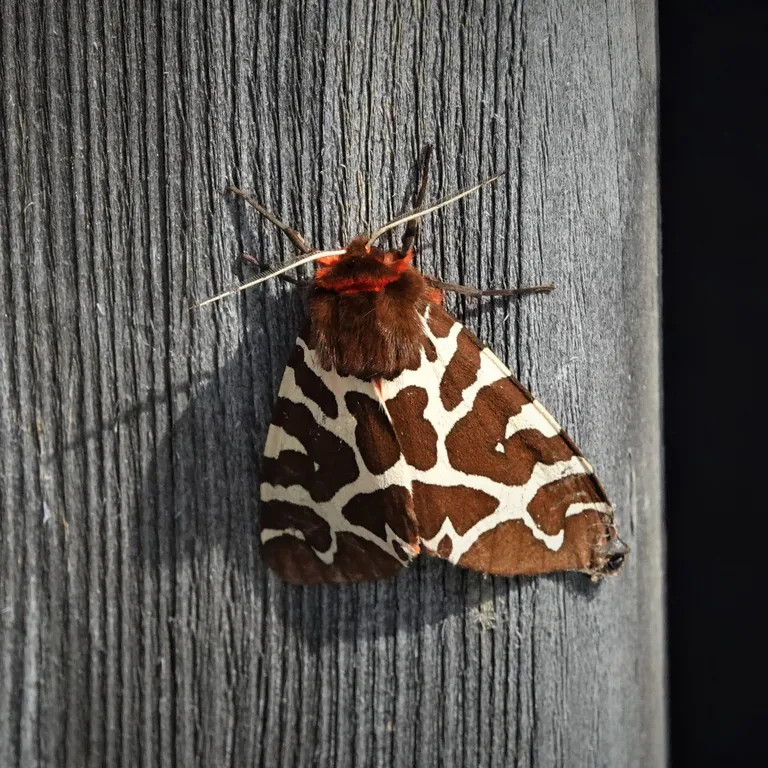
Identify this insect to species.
Arctia caja
